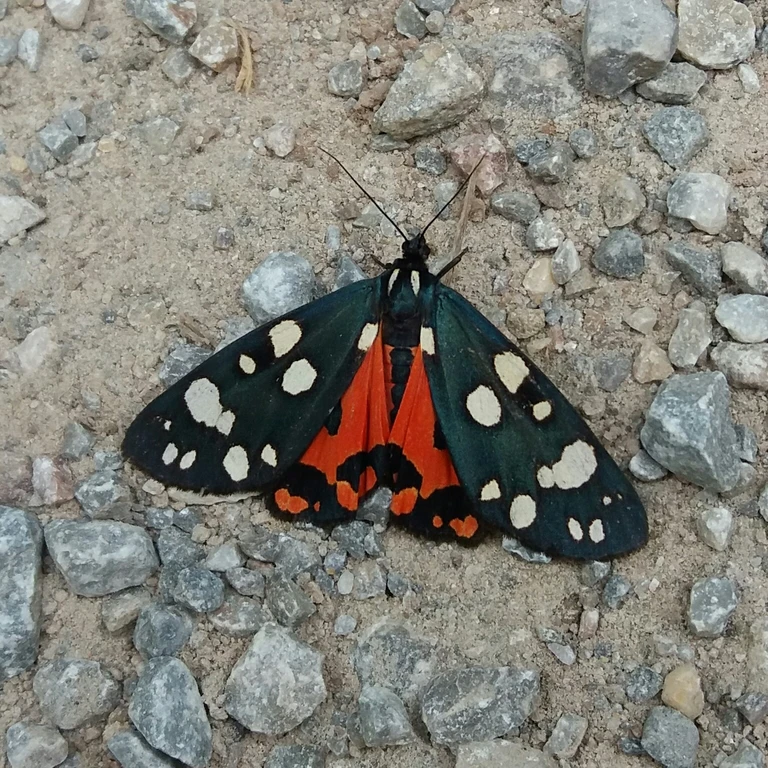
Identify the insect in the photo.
Callimorpha dominula
